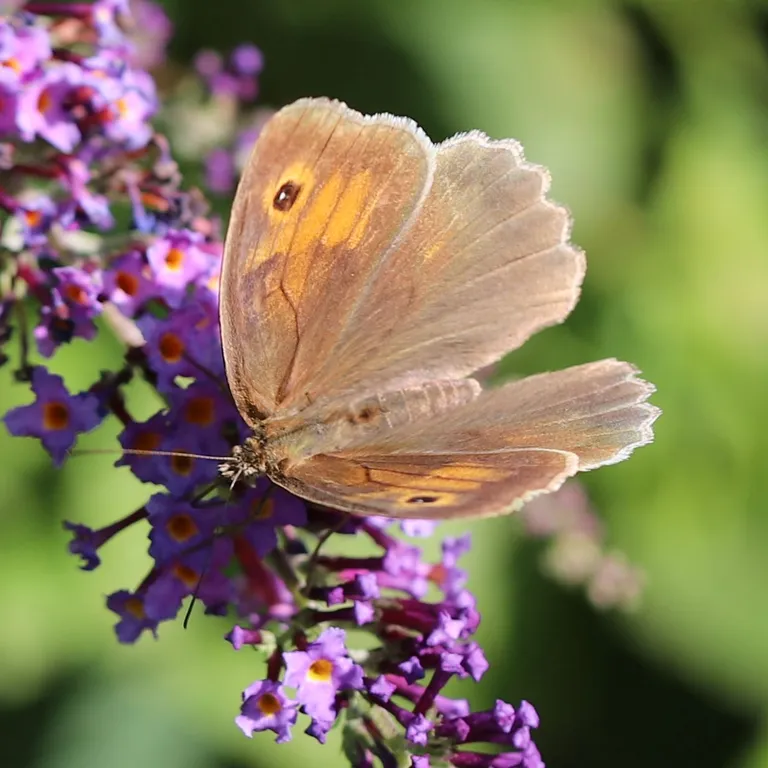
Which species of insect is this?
Maniola jurtina
